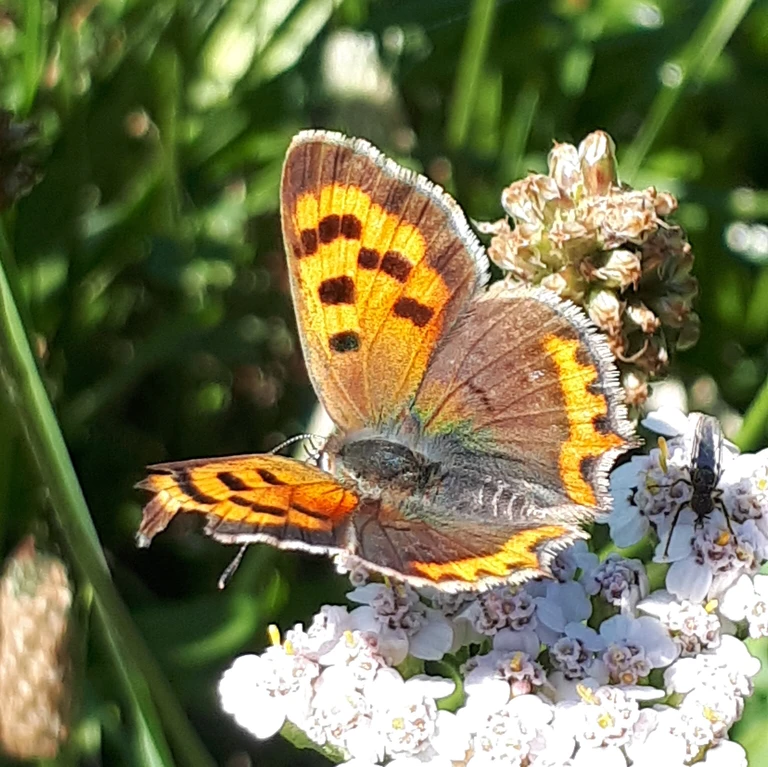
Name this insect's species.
Lycaena phlaeas
